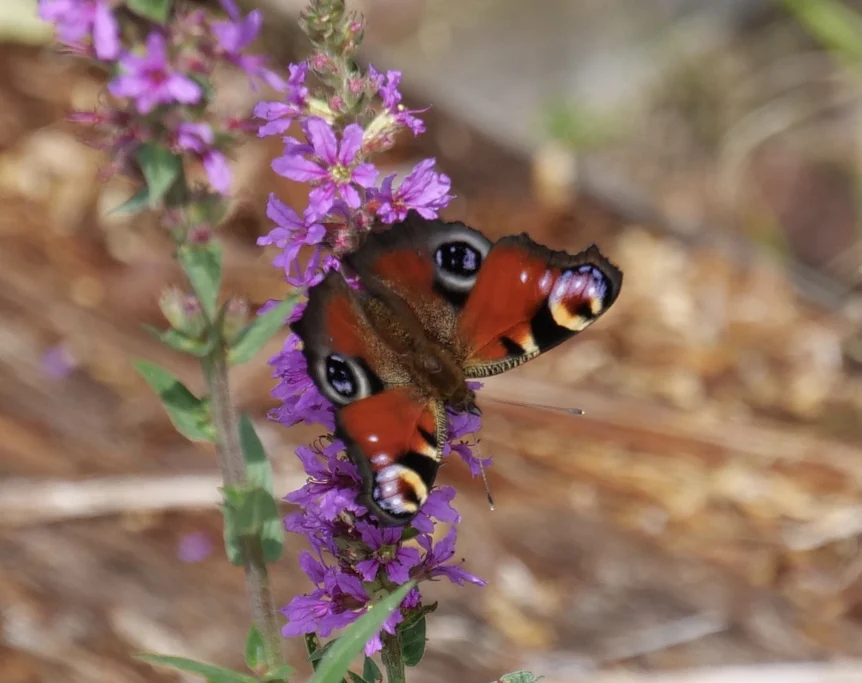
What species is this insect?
Aglais io
